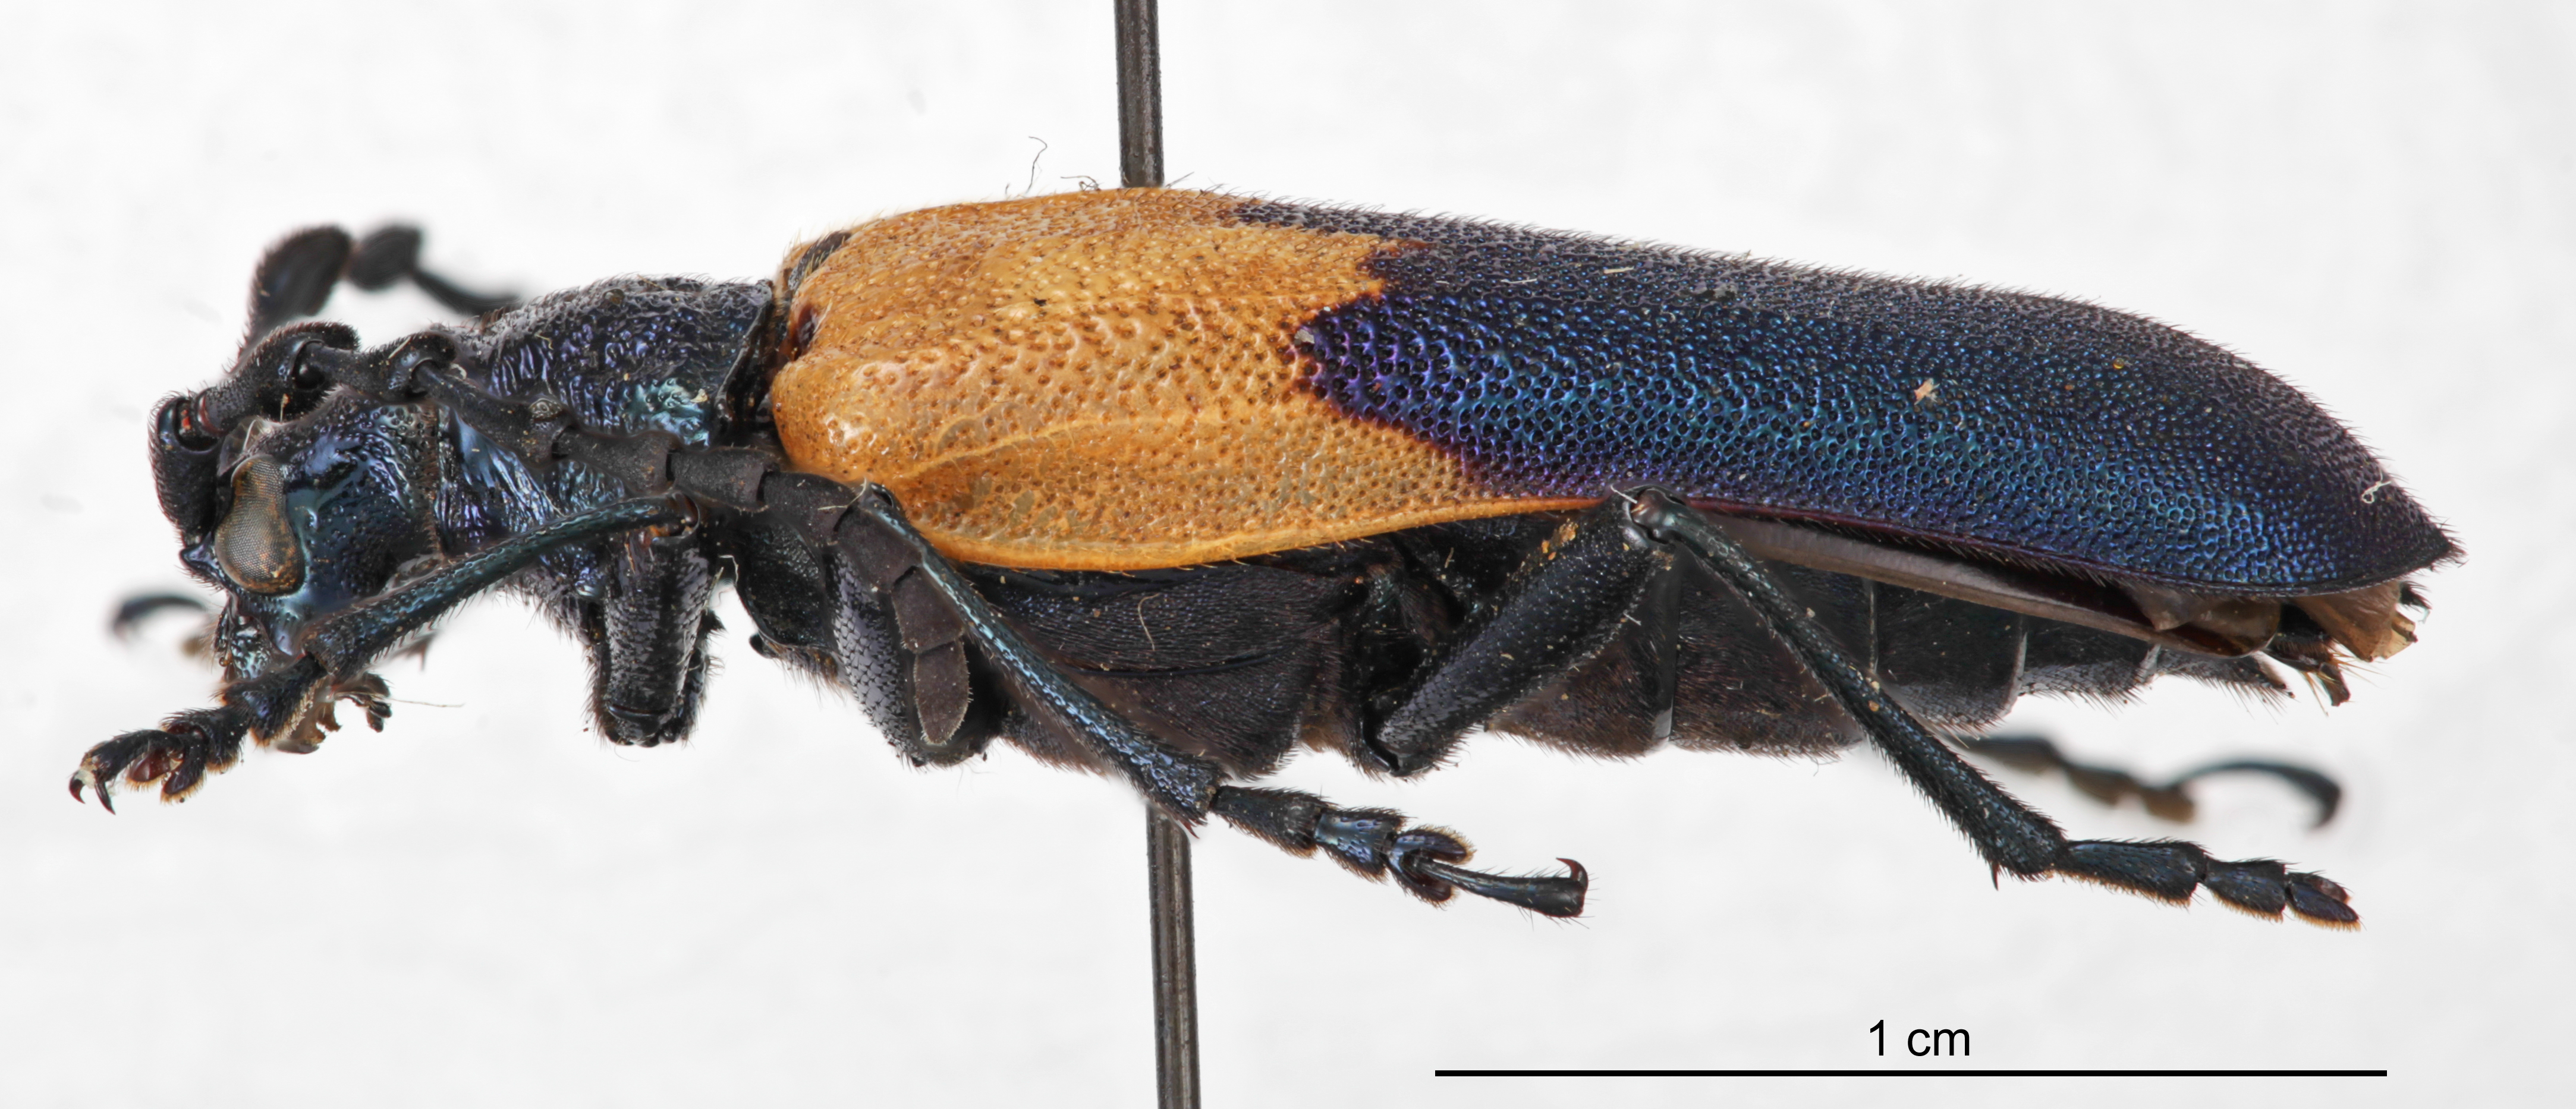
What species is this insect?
Desmocerus palliatus
